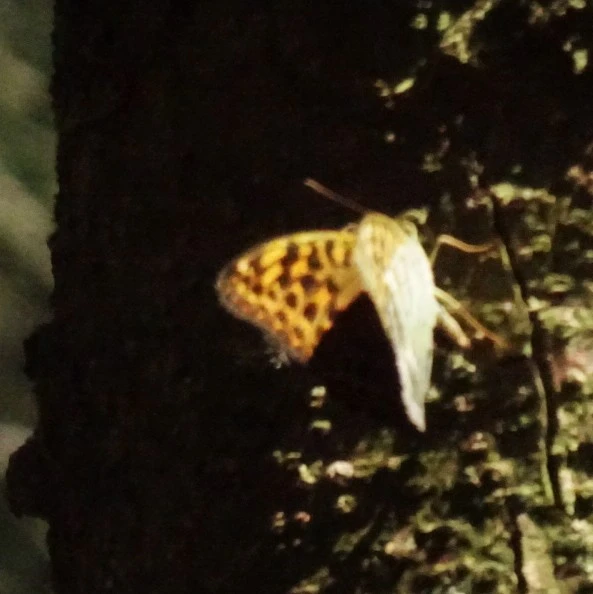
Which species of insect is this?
Argynnis paphia
